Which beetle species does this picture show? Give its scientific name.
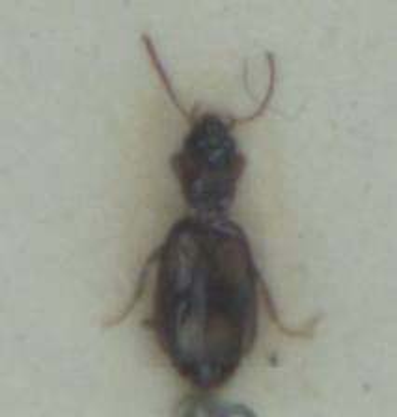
Calodromius spilotus
